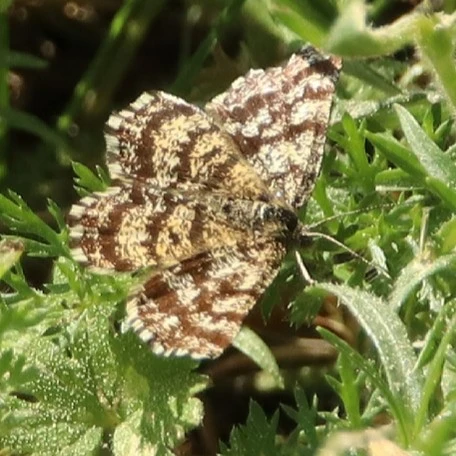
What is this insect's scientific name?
Ematurga atomaria
